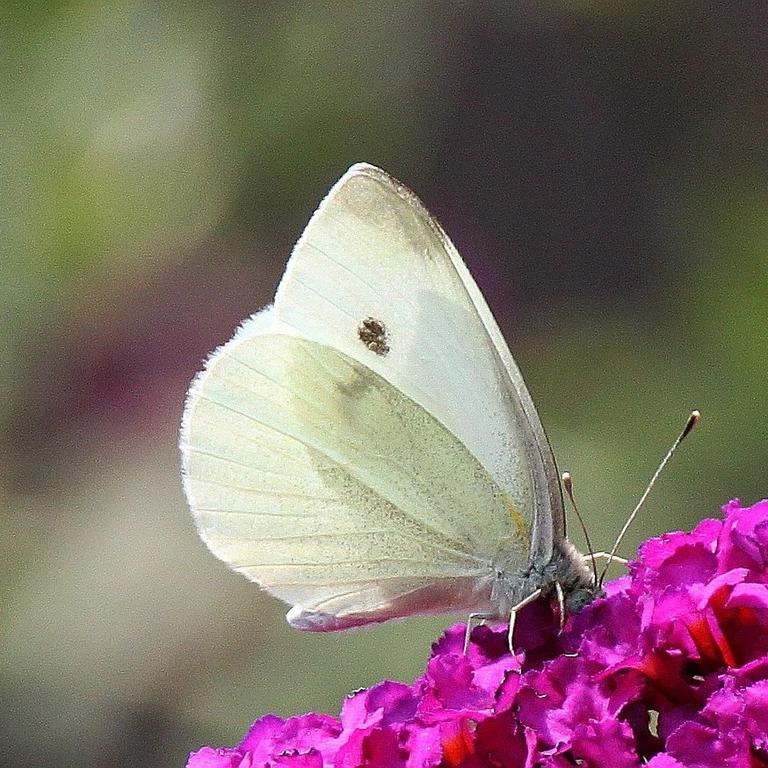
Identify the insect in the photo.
Pieris rapae
